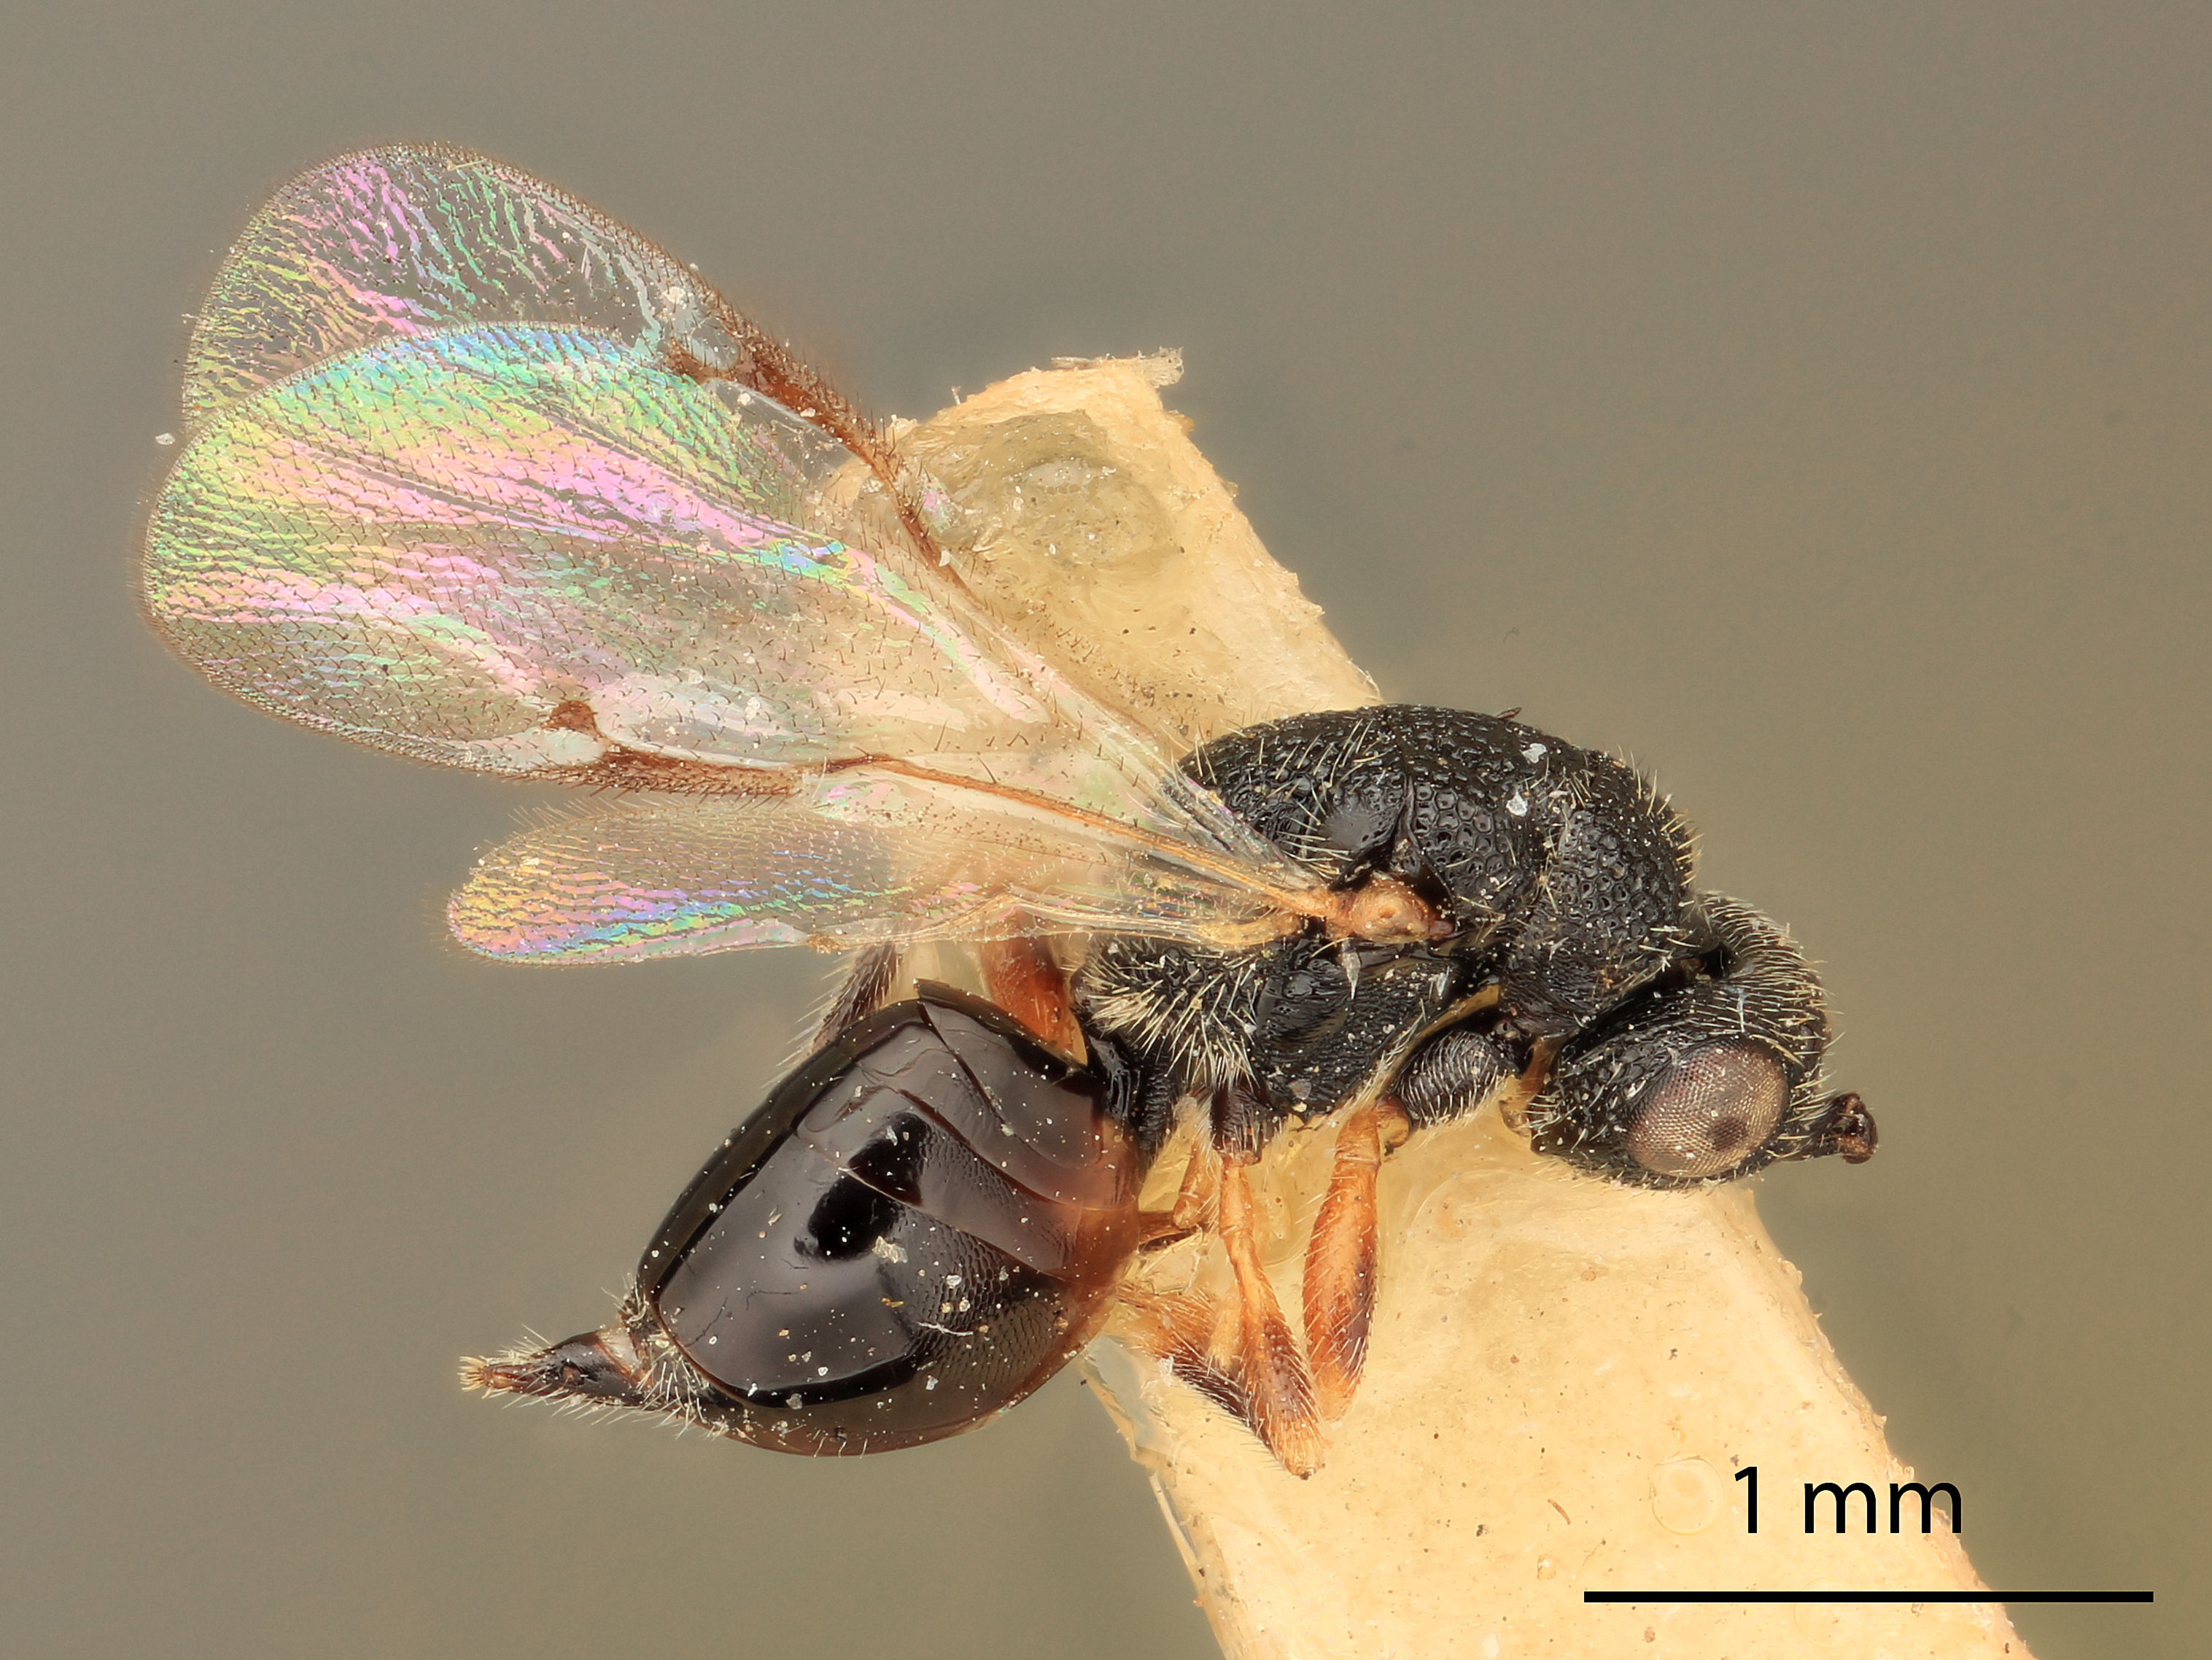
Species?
Eurytoma pusilla
